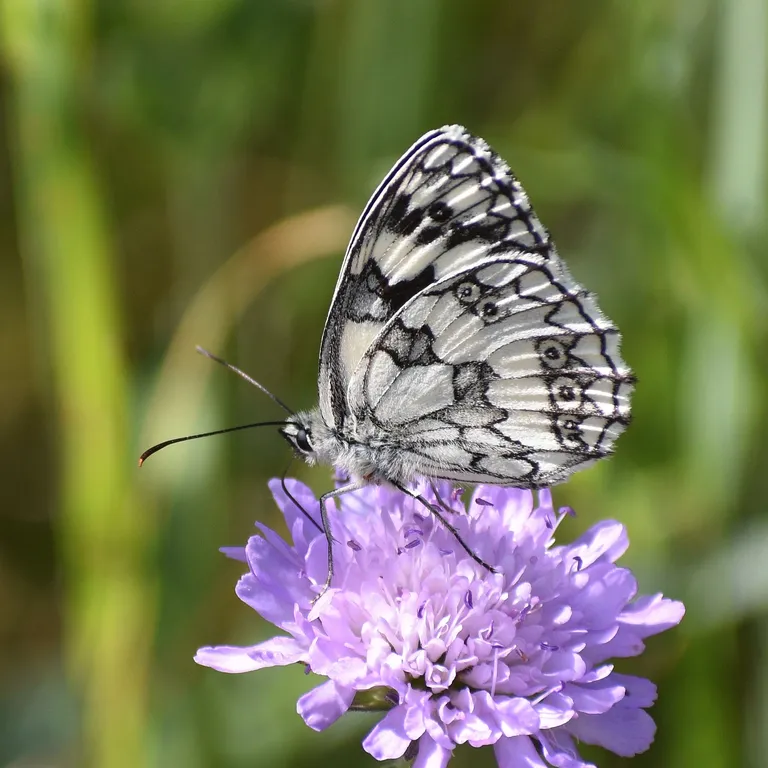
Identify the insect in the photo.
Melanargia galathea
